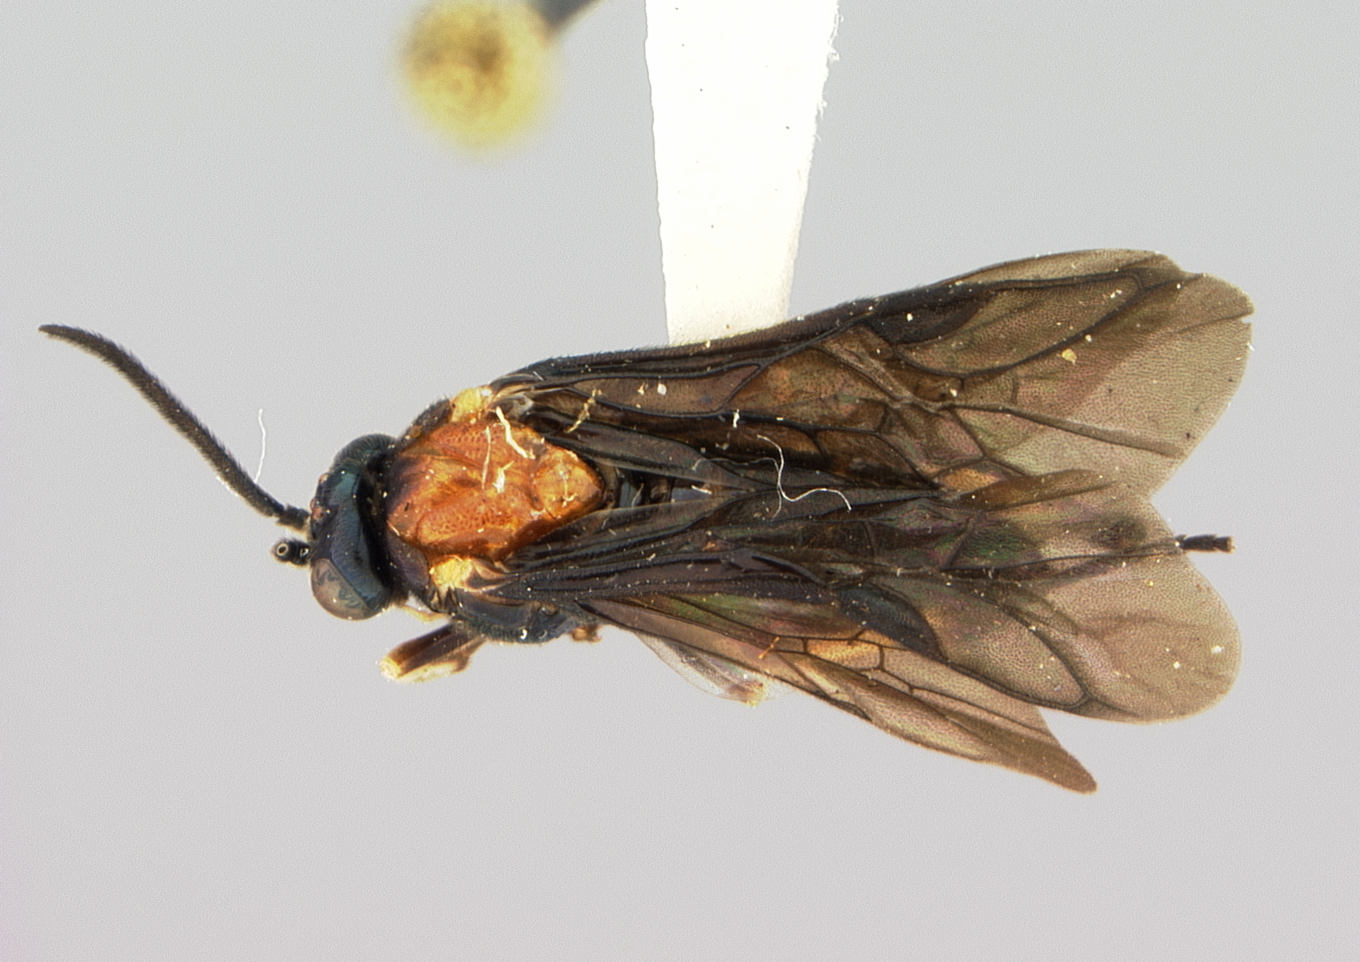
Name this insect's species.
Hemidianeura quidra
